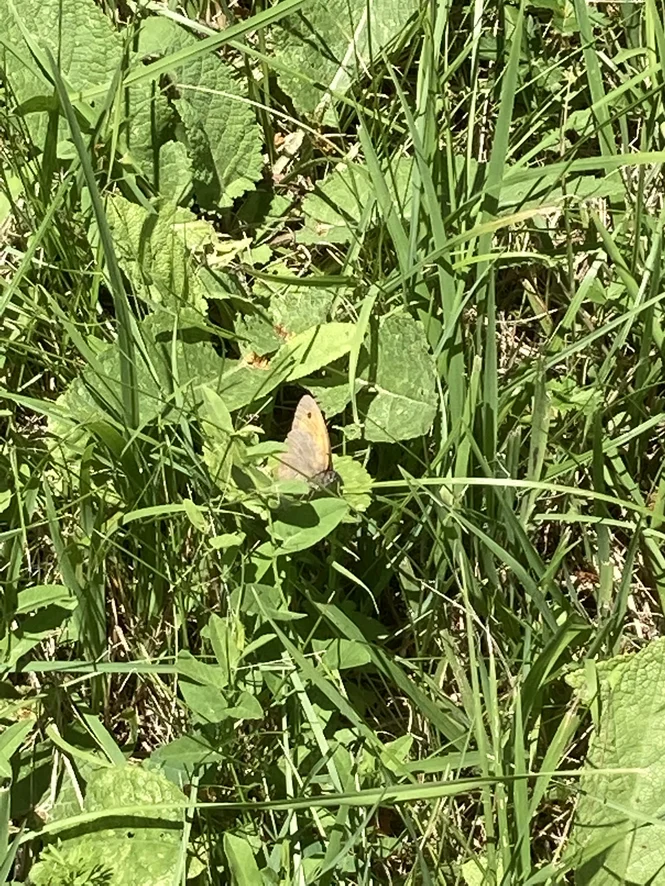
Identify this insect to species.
Maniola jurtina
